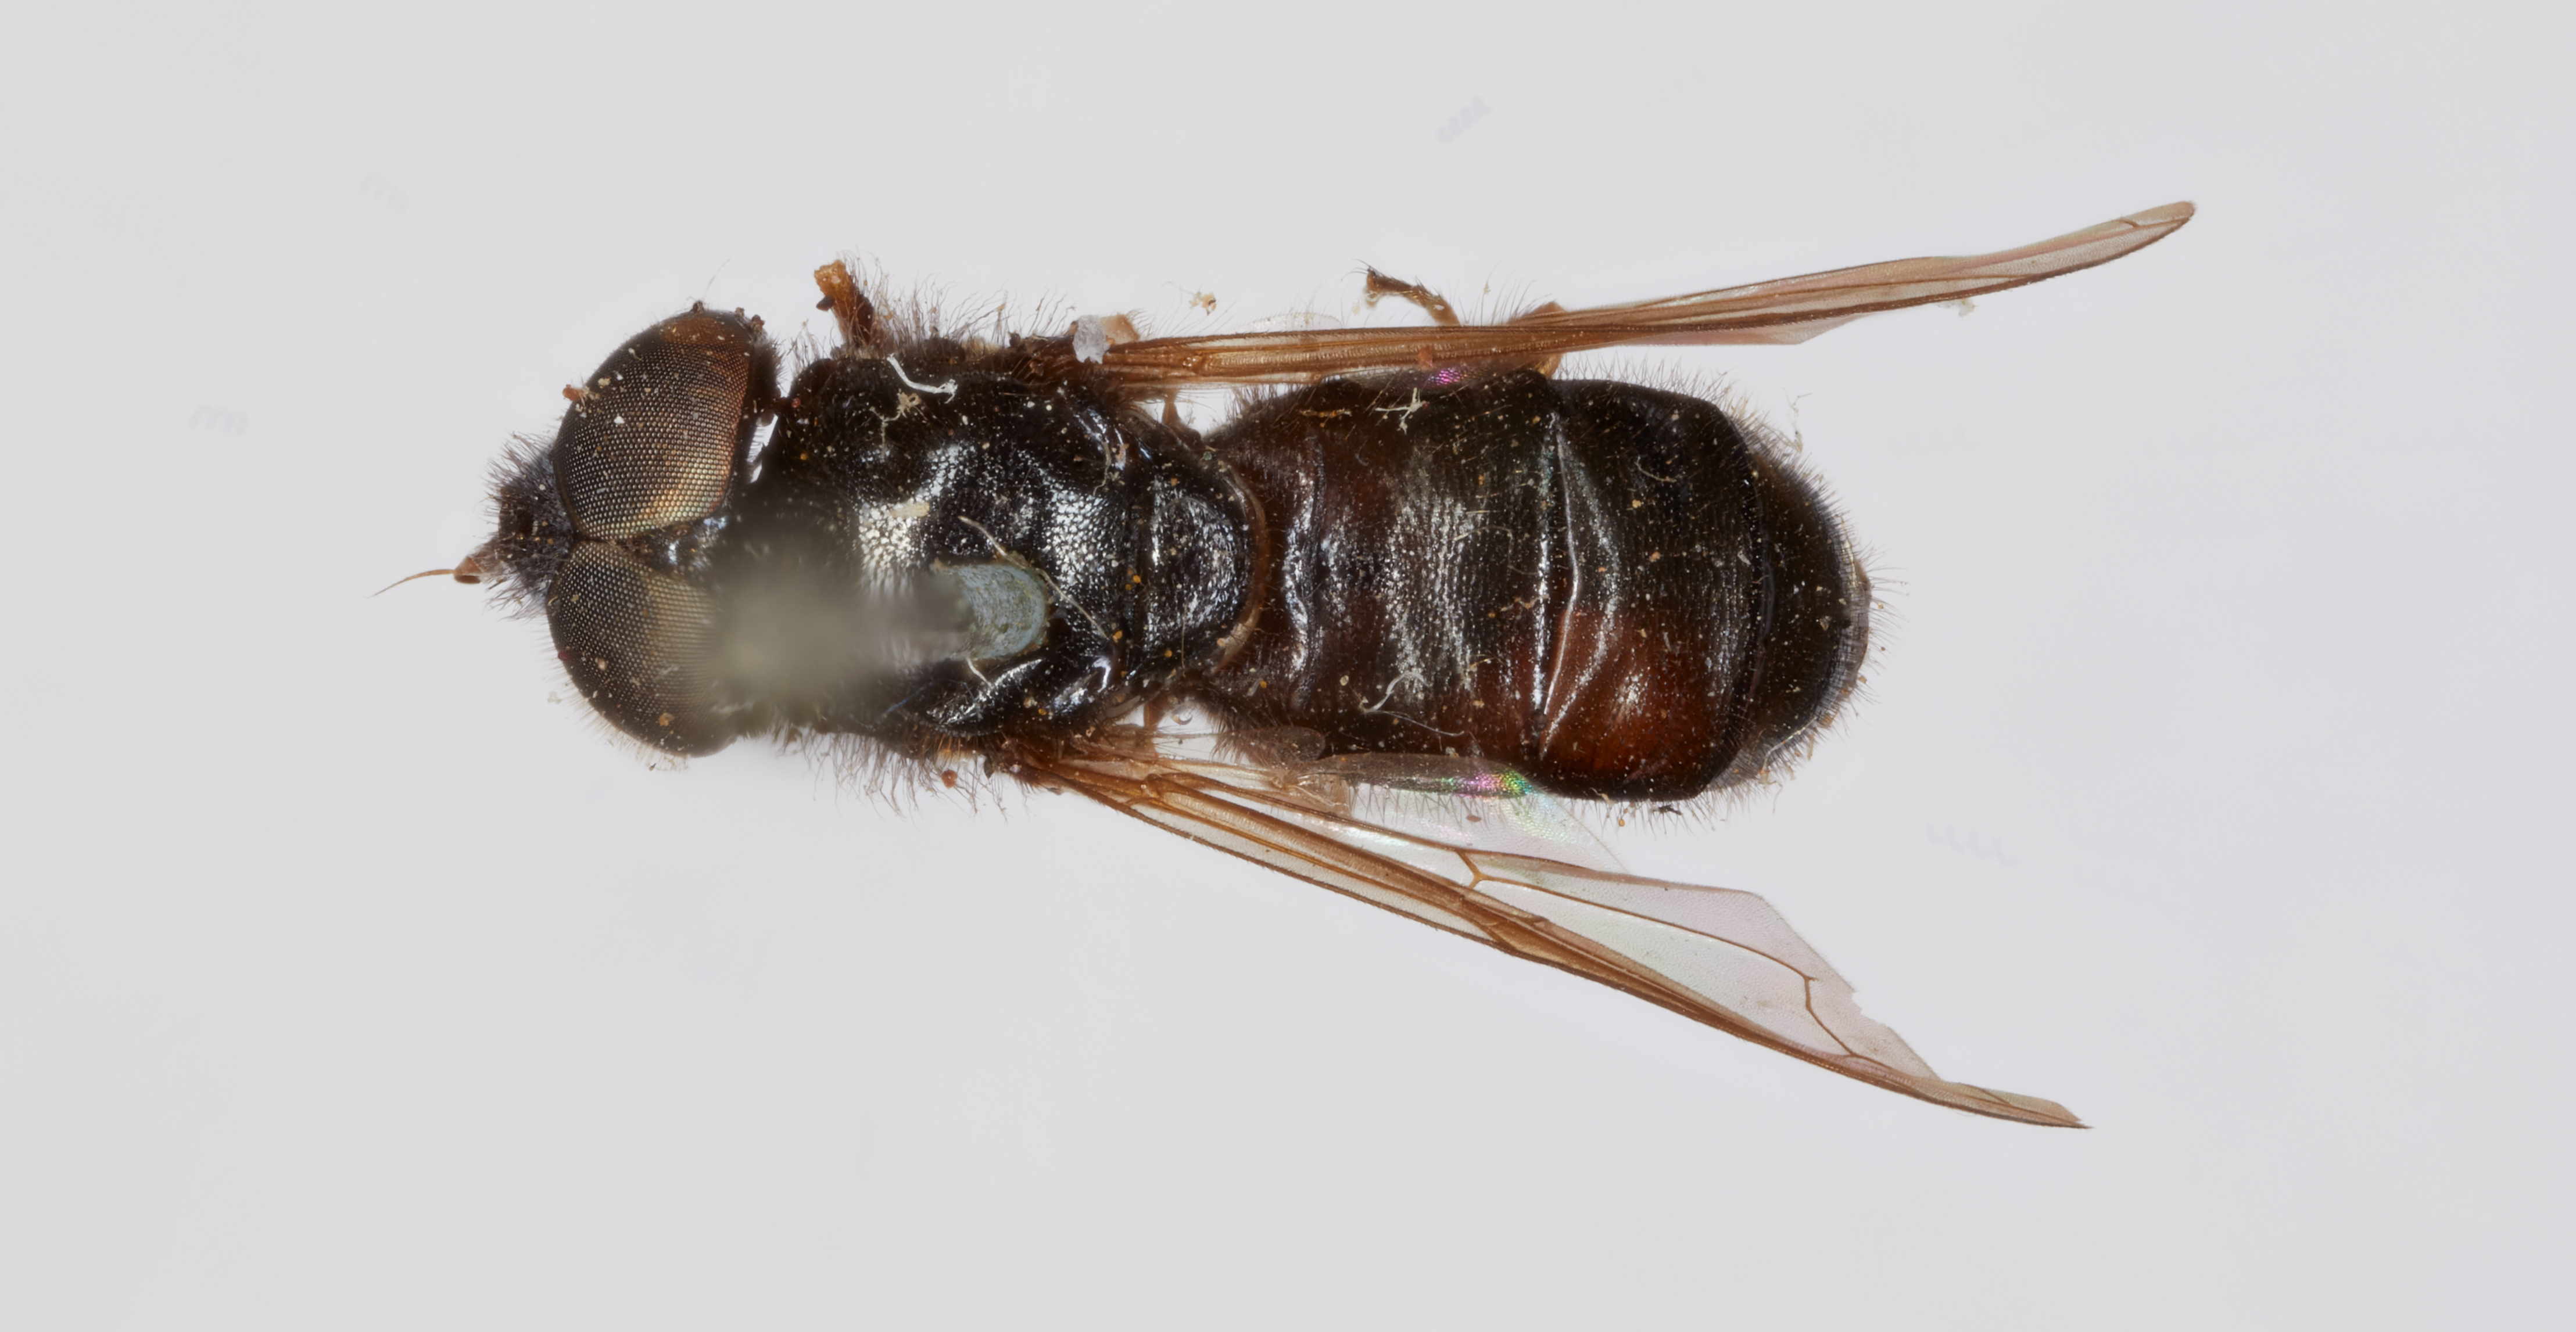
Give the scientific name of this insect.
Pipiza nigripilosa
